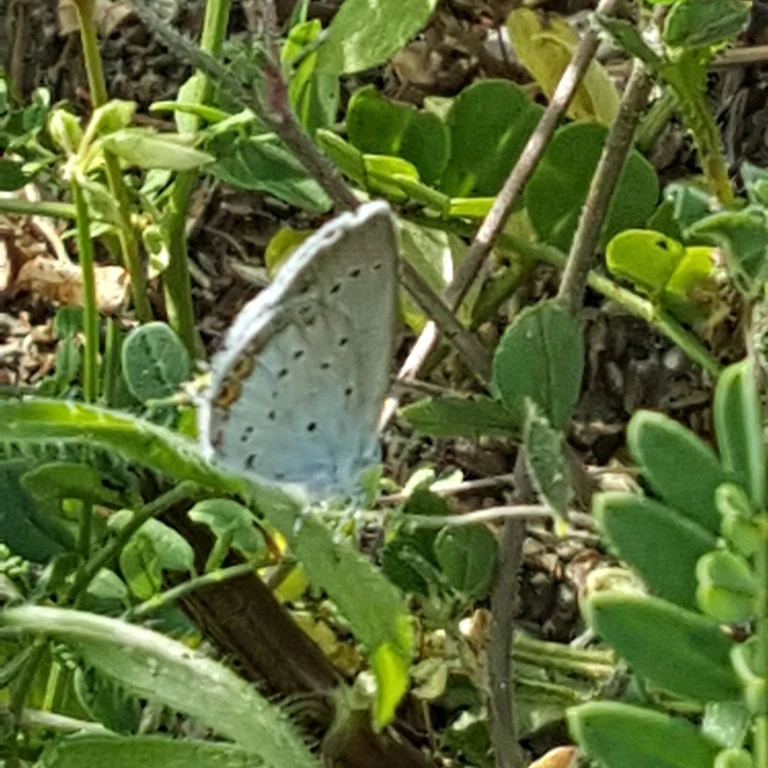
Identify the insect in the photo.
Cupido argiades (also Elkalyce argiades)
